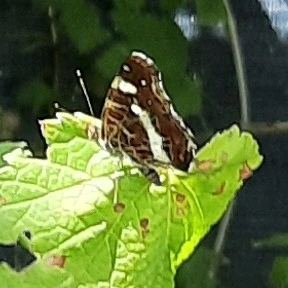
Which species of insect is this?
Araschnia levana
